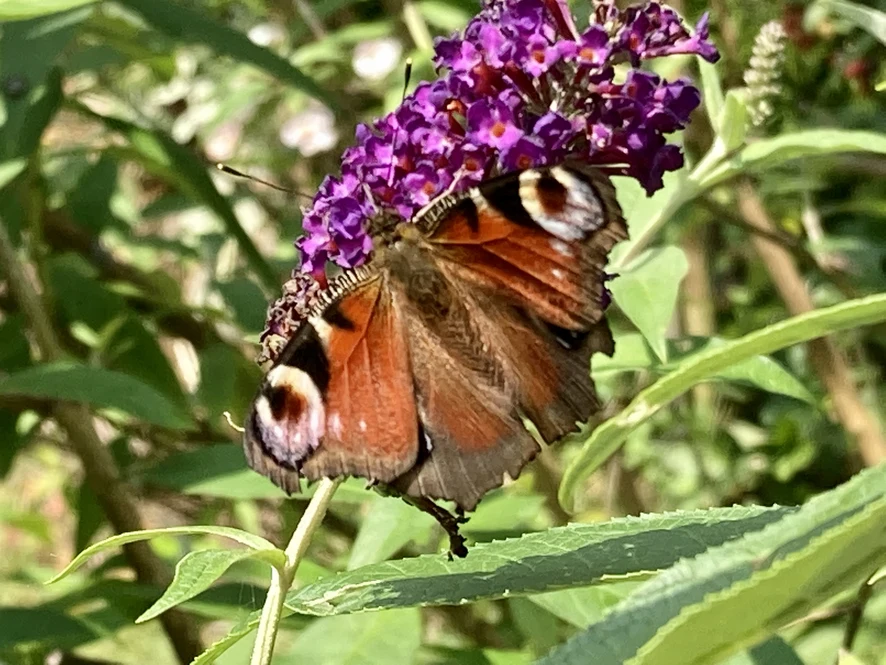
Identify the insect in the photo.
Aglais io
